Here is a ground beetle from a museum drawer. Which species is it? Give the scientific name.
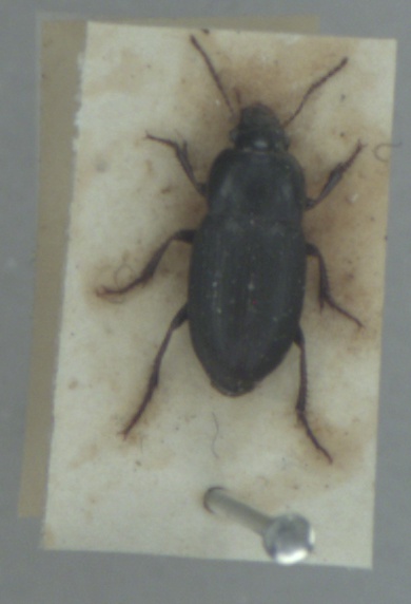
Harpalus anxius
